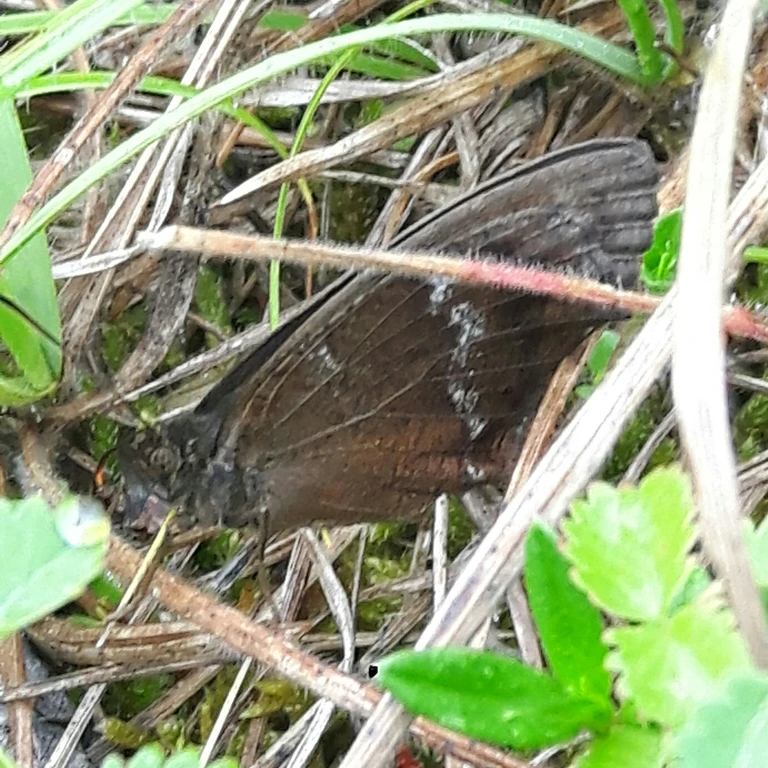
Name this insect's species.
Minois dryas
